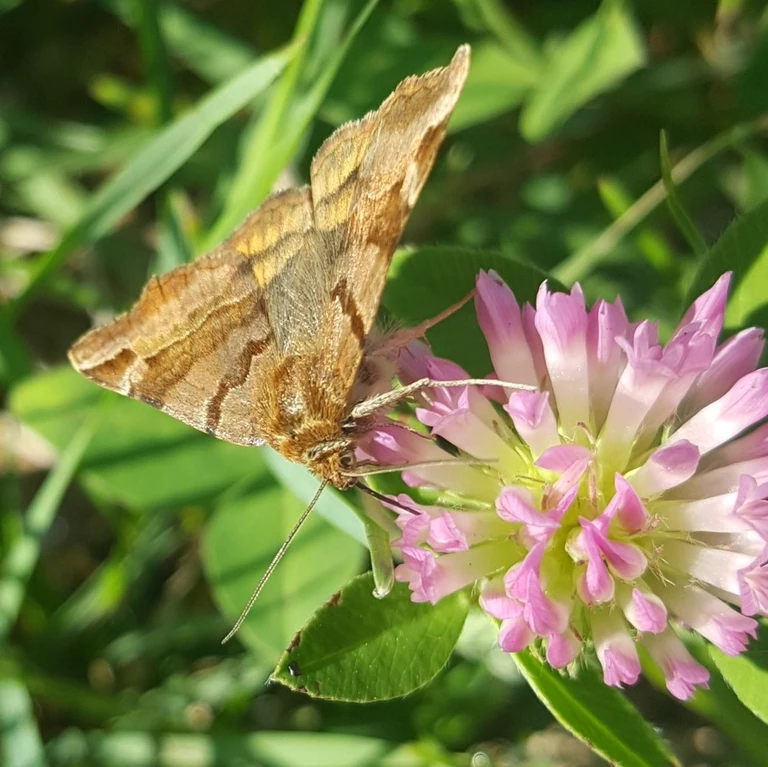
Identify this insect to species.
Euclidia glyphica
